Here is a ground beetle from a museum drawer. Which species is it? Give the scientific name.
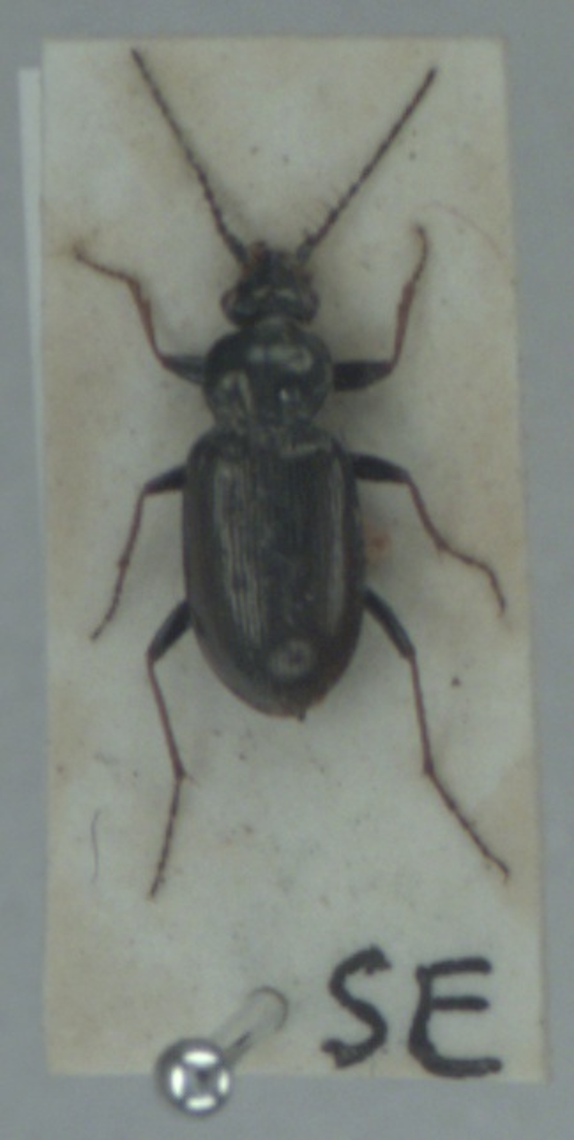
Loricera pilicornis
